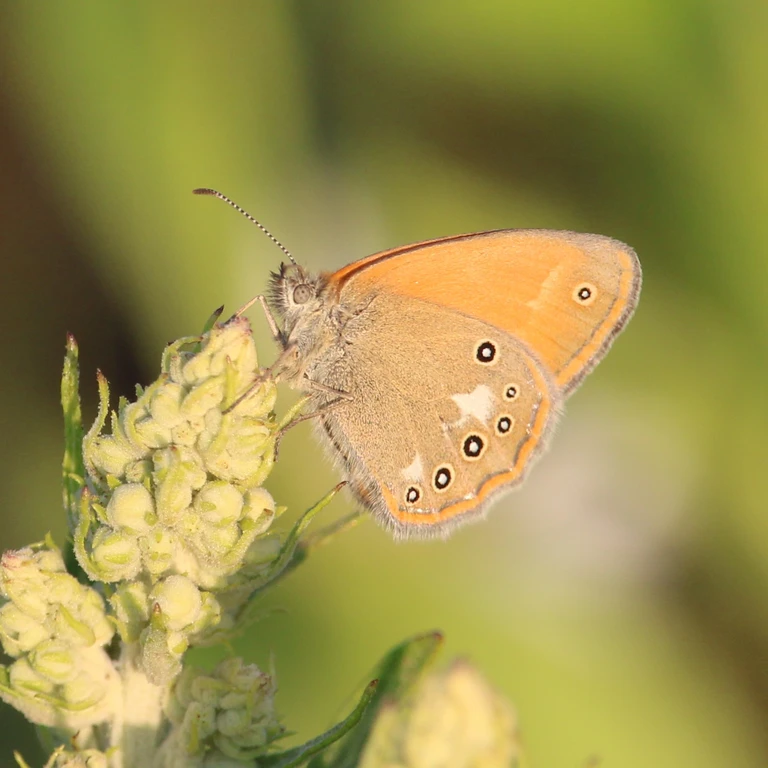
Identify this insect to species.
Coenonympha glycerion (also Coenonympha iphis)
